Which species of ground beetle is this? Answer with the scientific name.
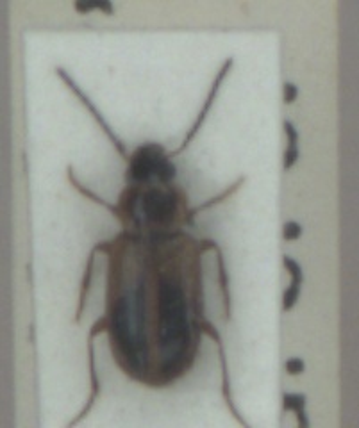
Acupalpus dorsalis
